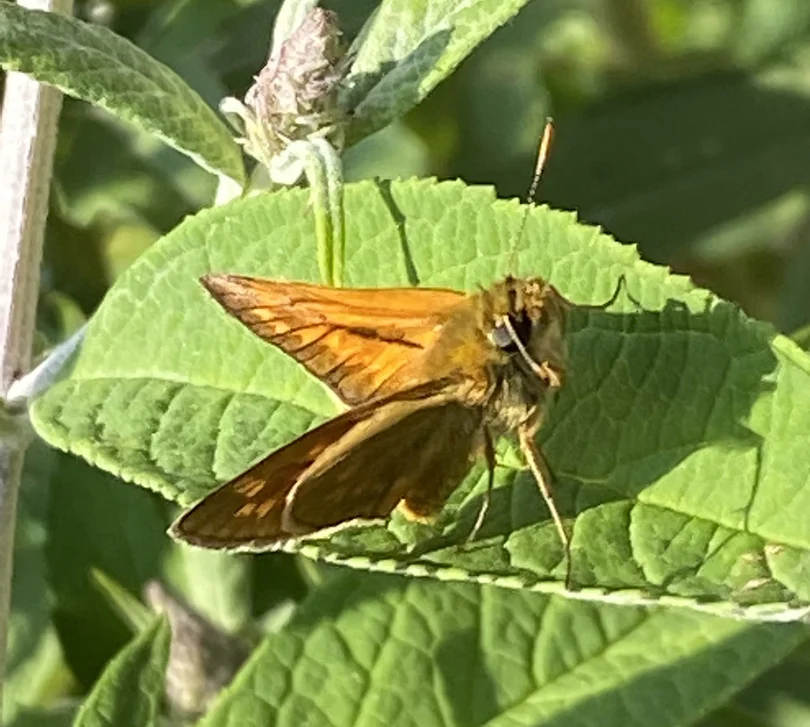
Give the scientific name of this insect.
Ochlodes sylvanus (also Ochlodes venata)
